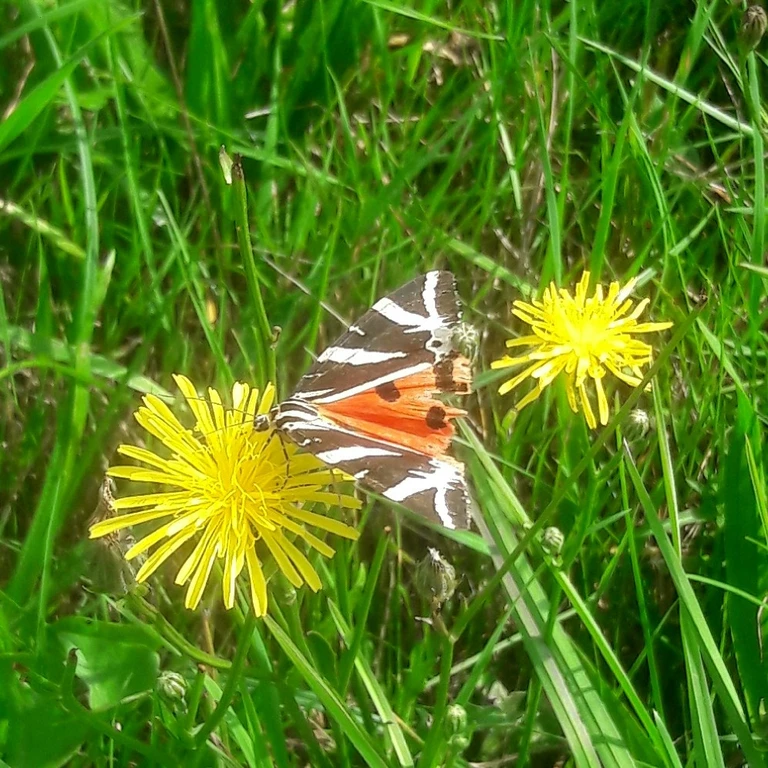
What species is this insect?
Euplagia quadripunctaria
